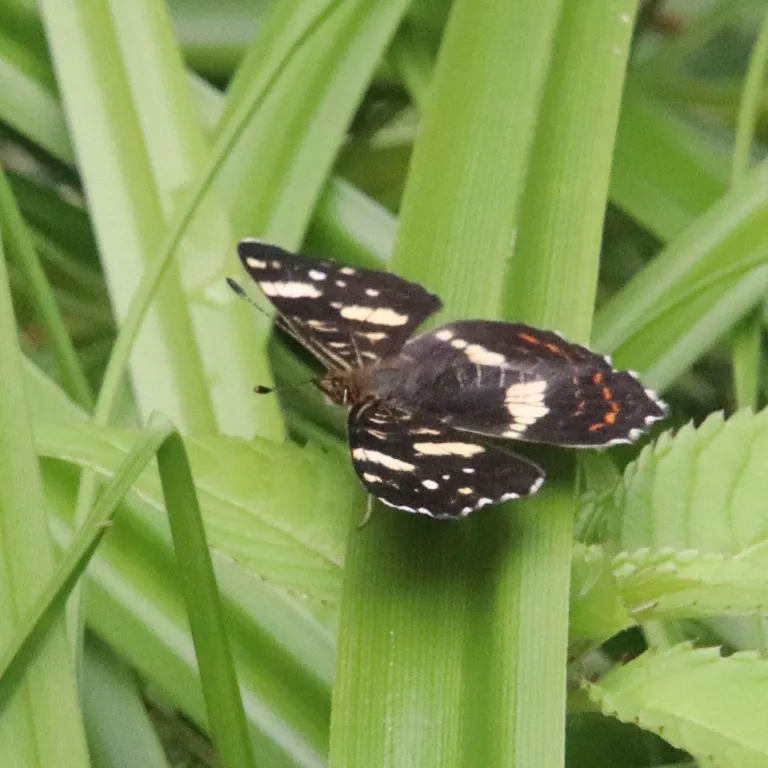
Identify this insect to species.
Araschnia levana
